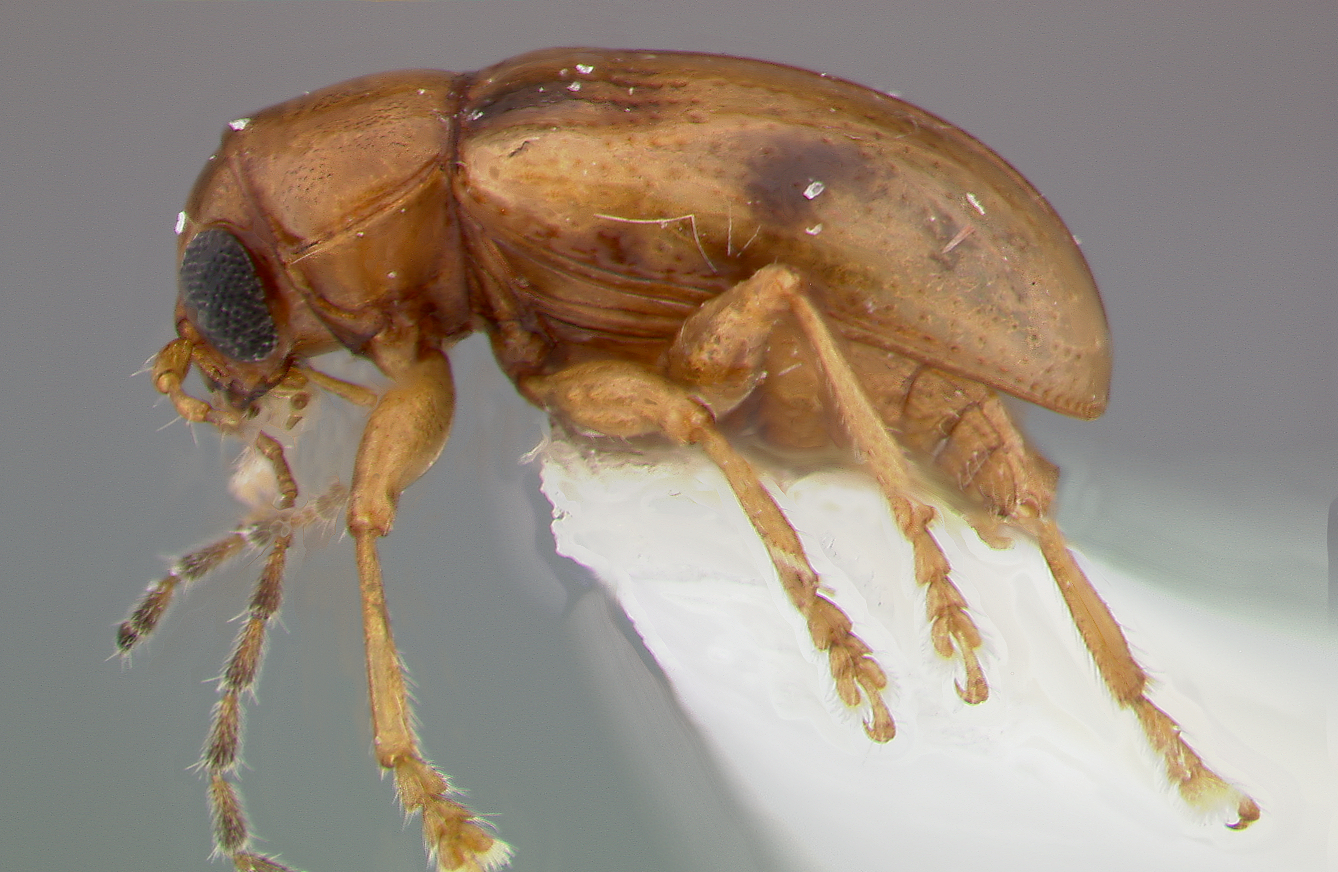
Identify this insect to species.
Metachroma gagnei
